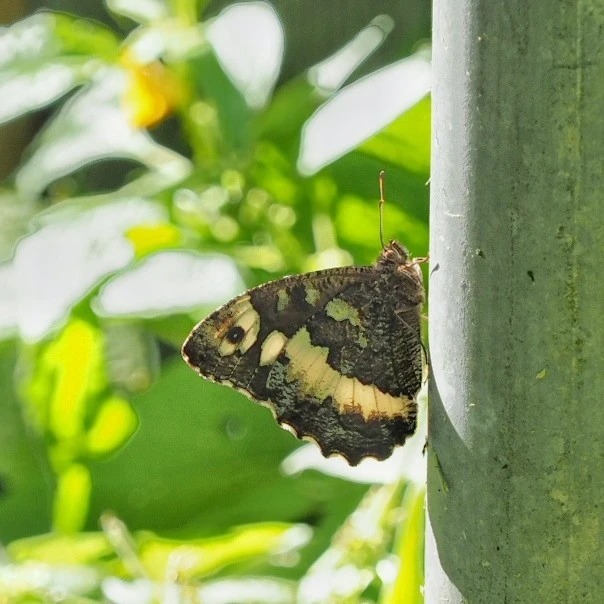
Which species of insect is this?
Brintesia circe
